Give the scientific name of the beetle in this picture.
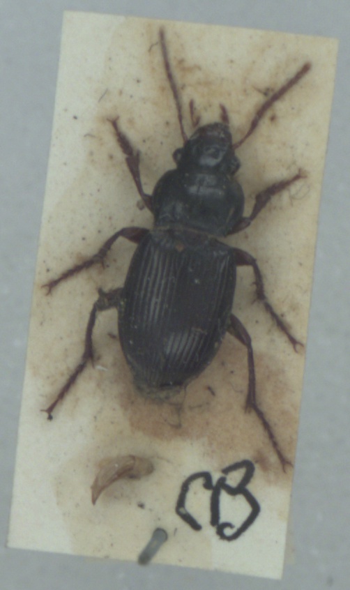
Amara aulica
